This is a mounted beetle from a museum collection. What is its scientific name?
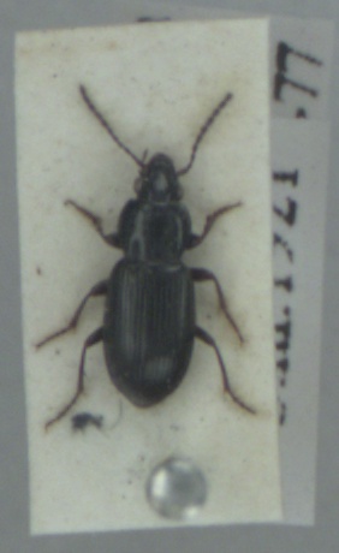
Pterostichus diligens
